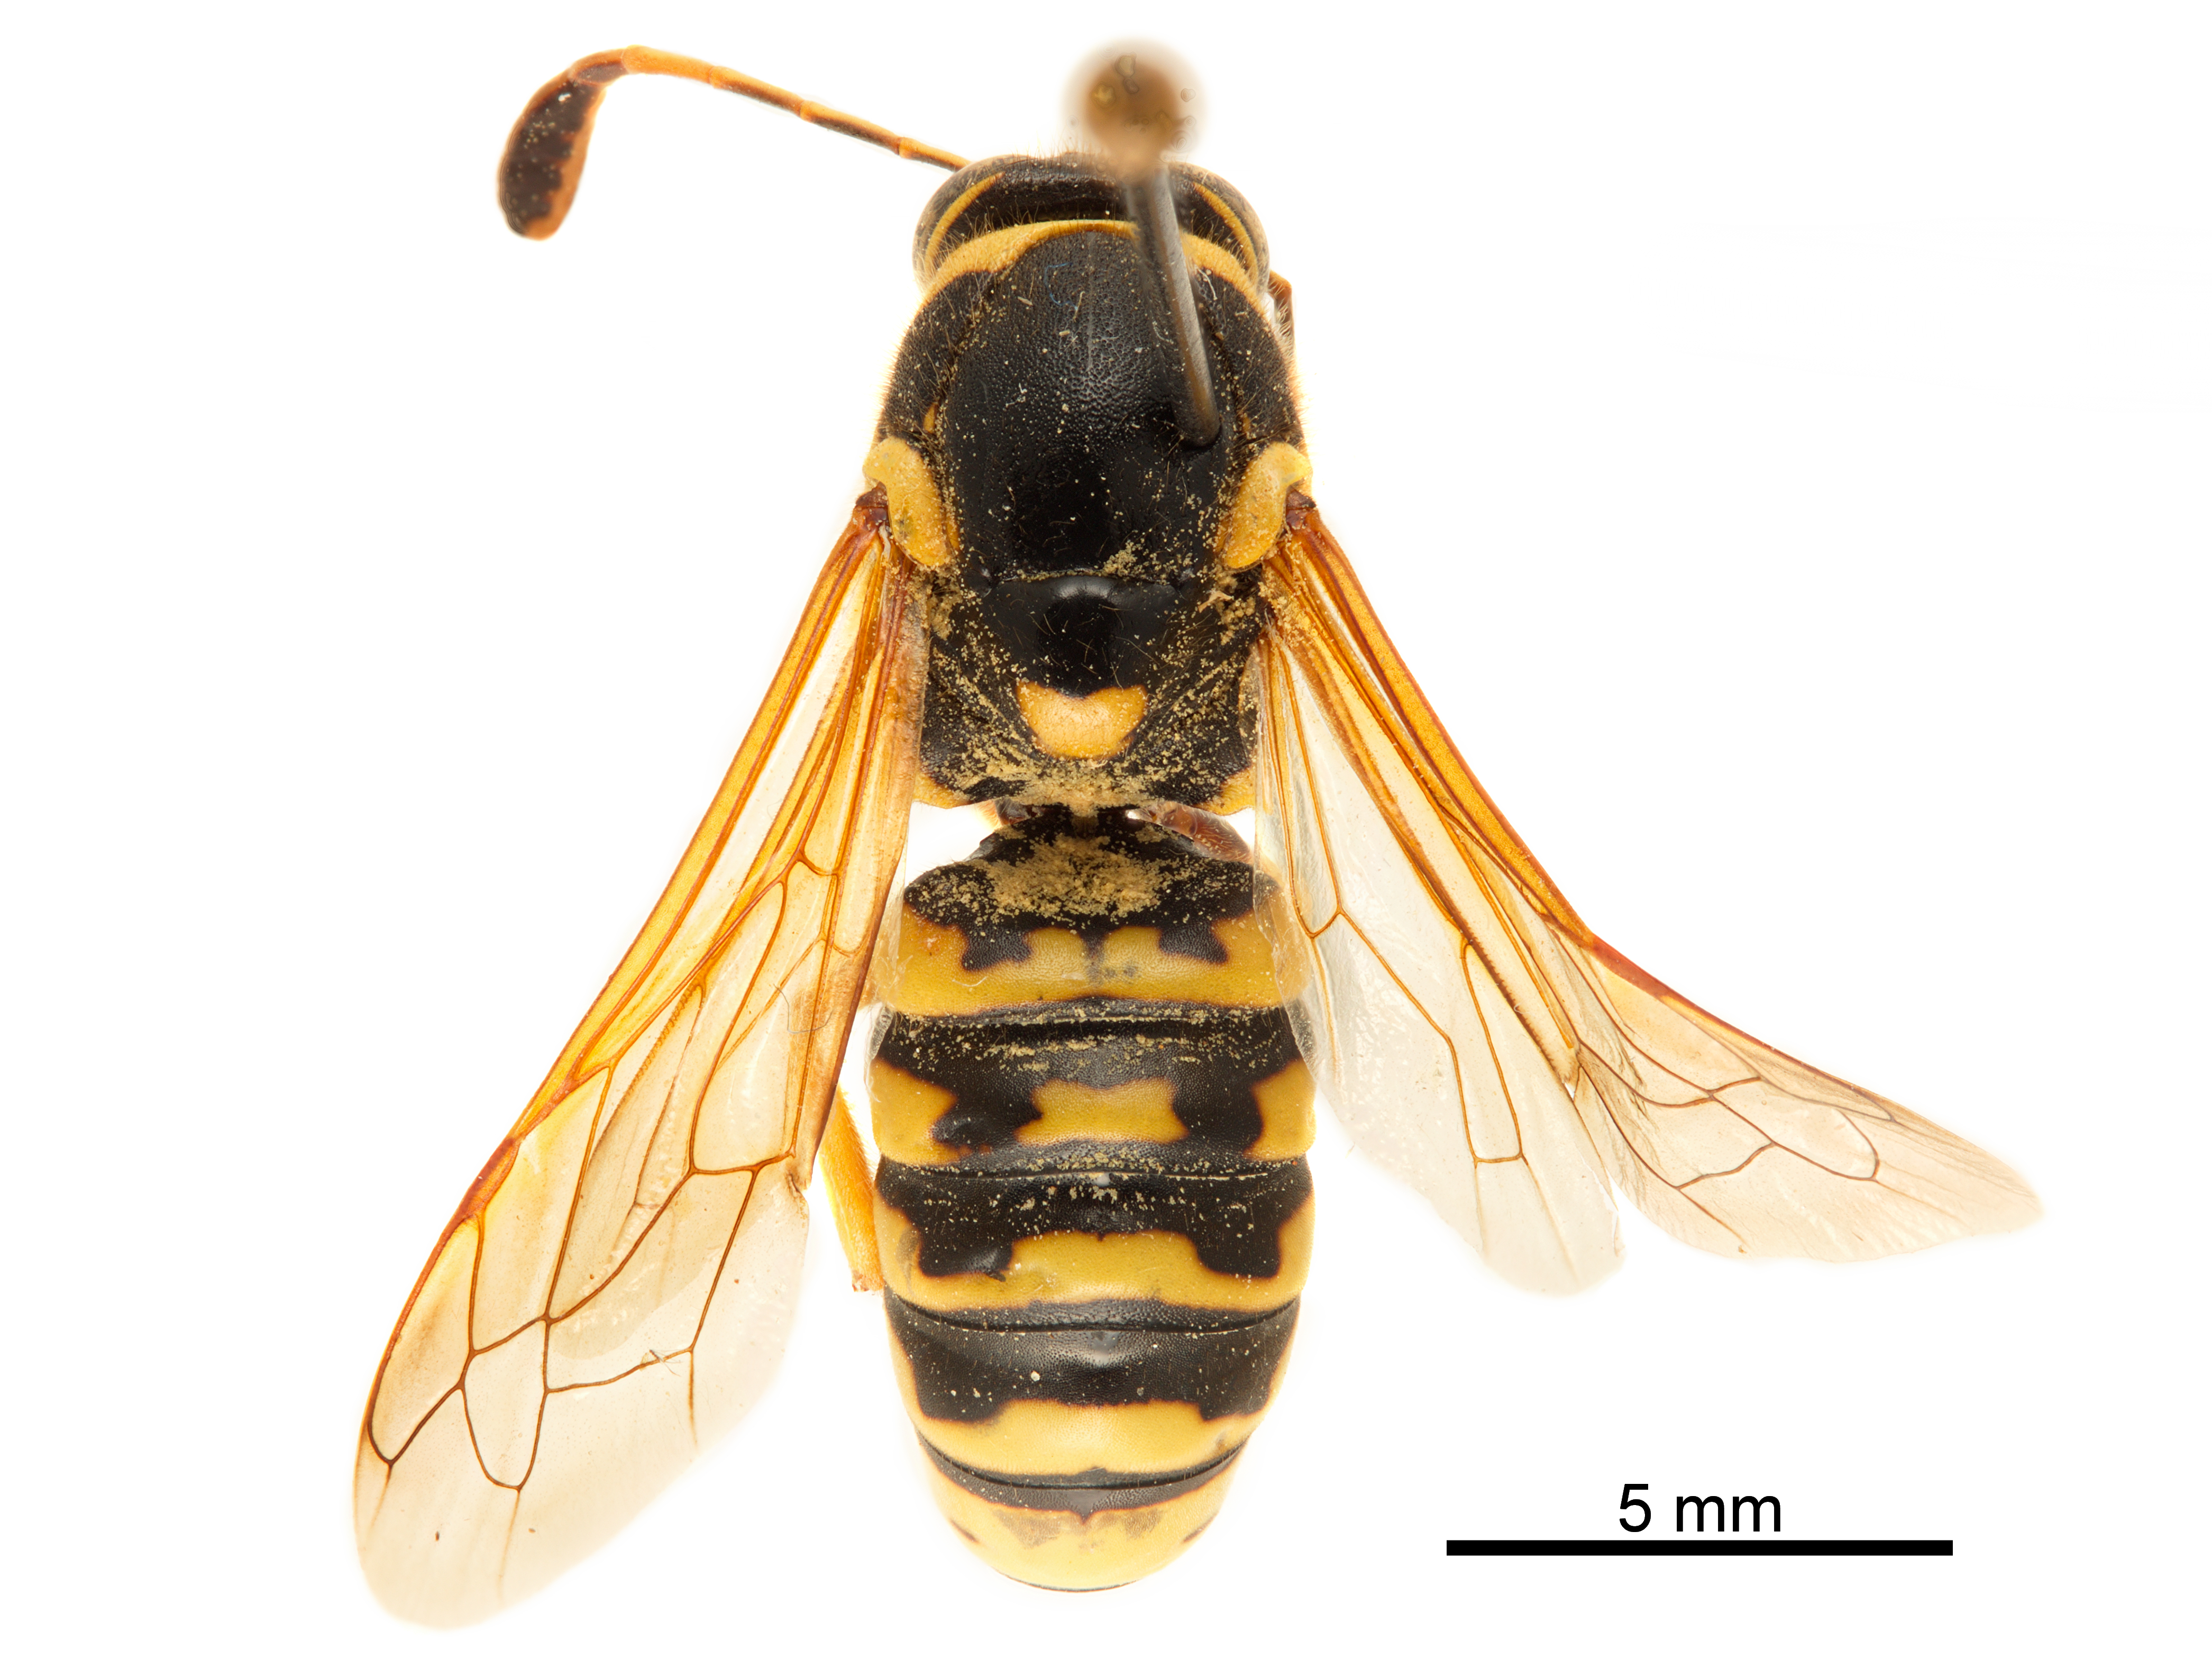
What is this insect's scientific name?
Pseudomasaris vespoides
